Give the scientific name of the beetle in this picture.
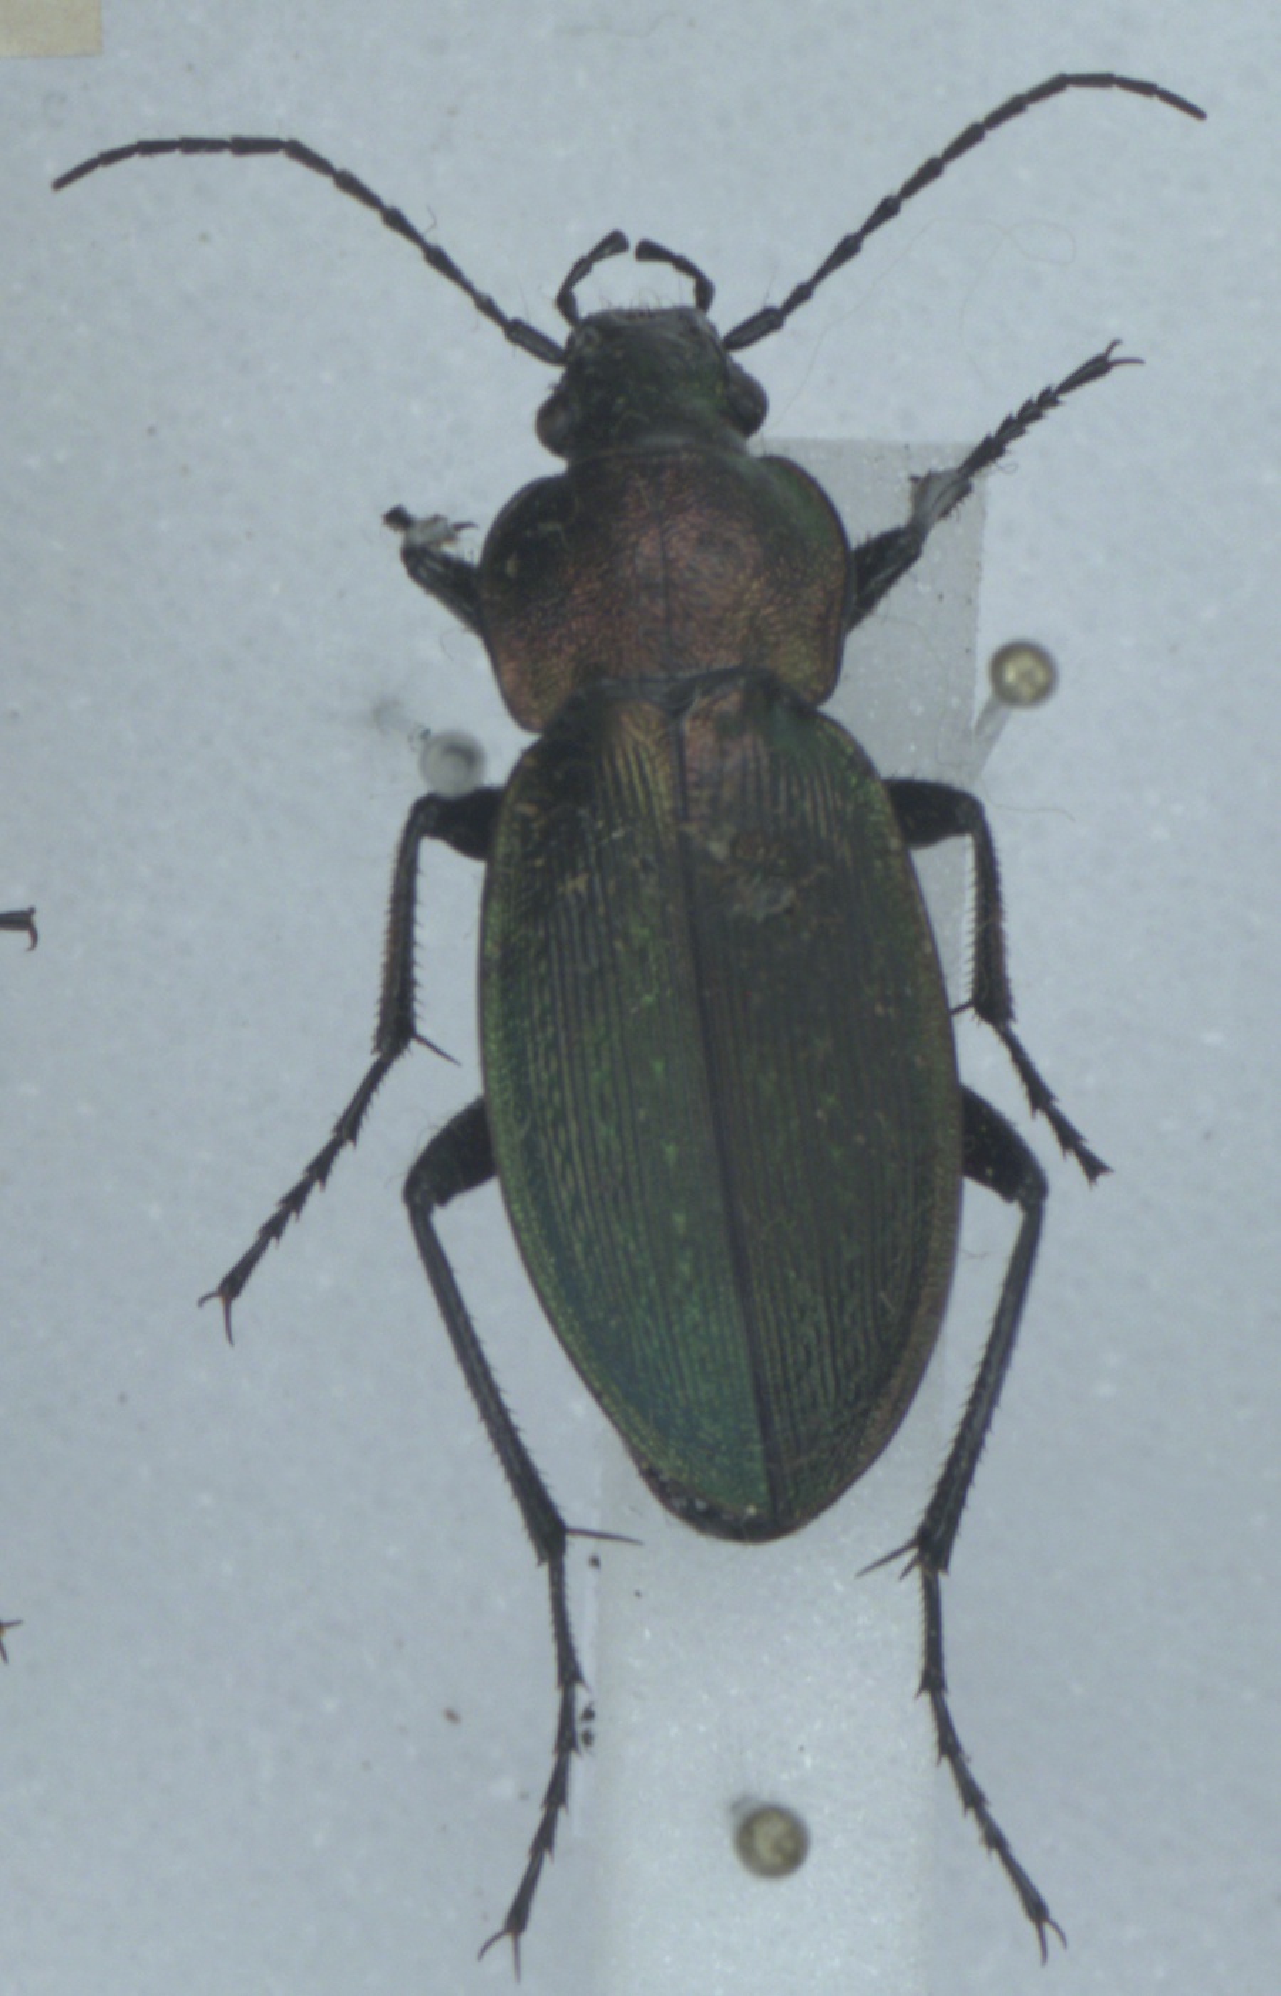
Carabus monilis
